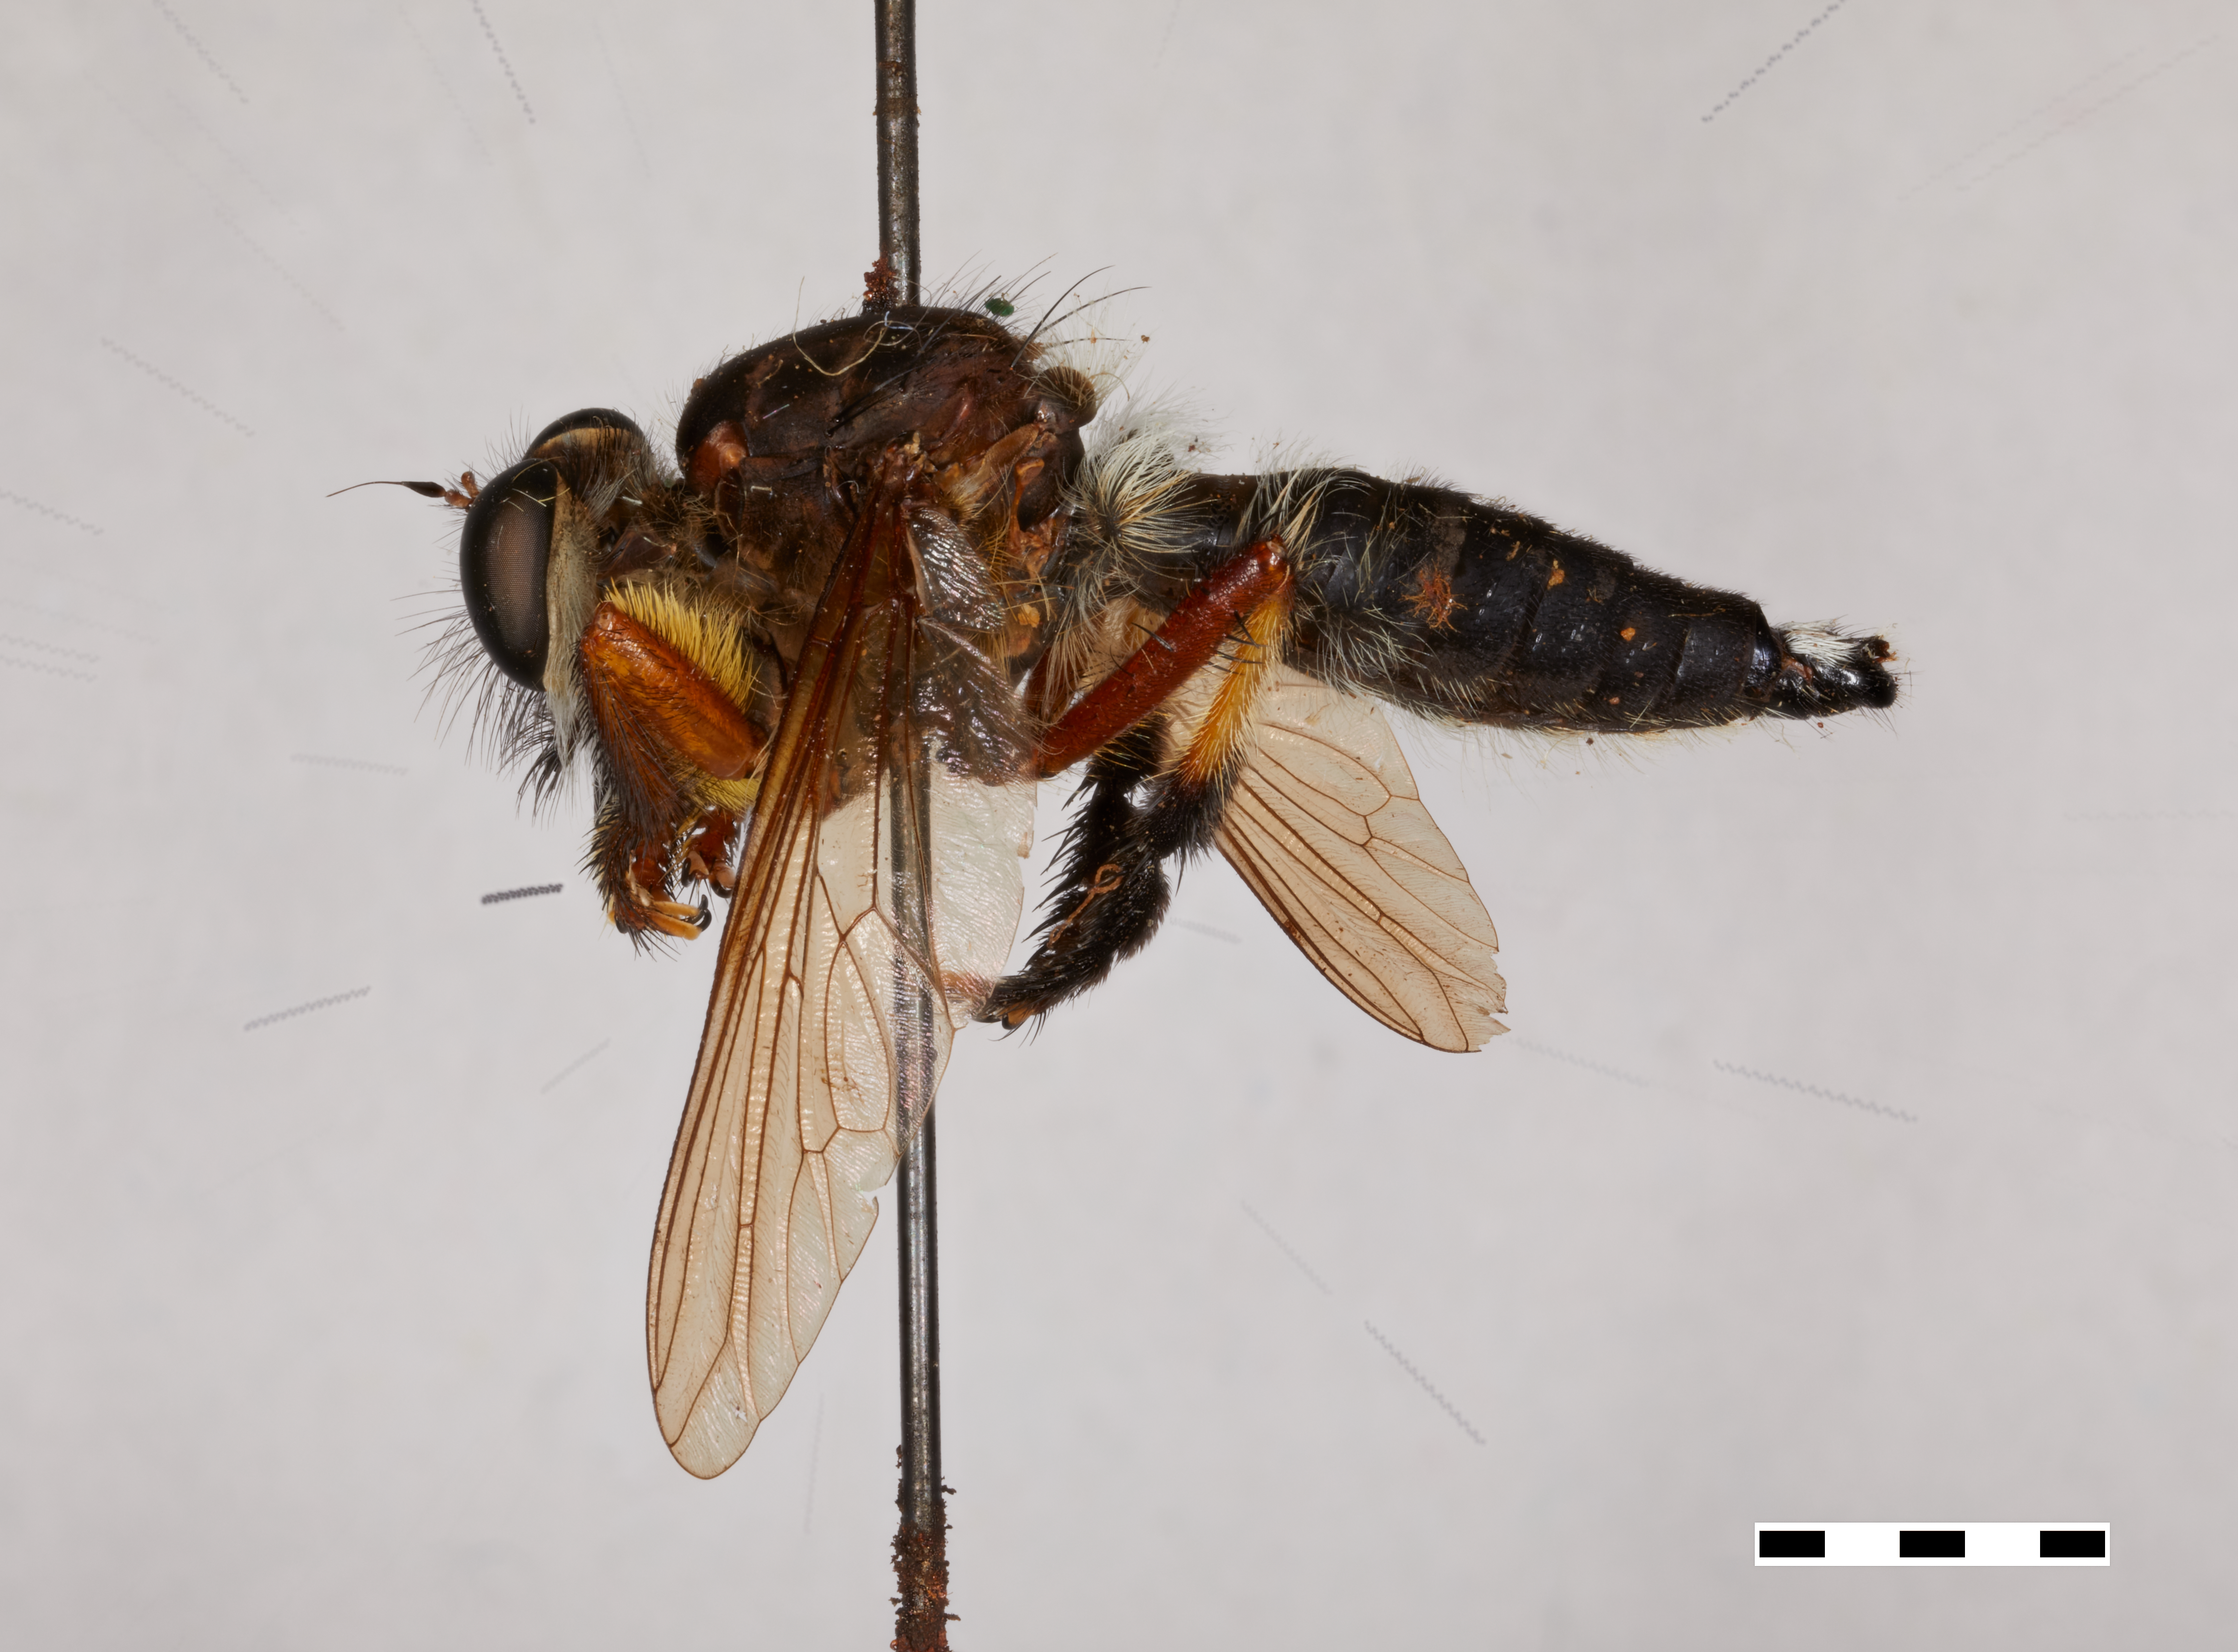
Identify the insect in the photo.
Mallophora umbrina
